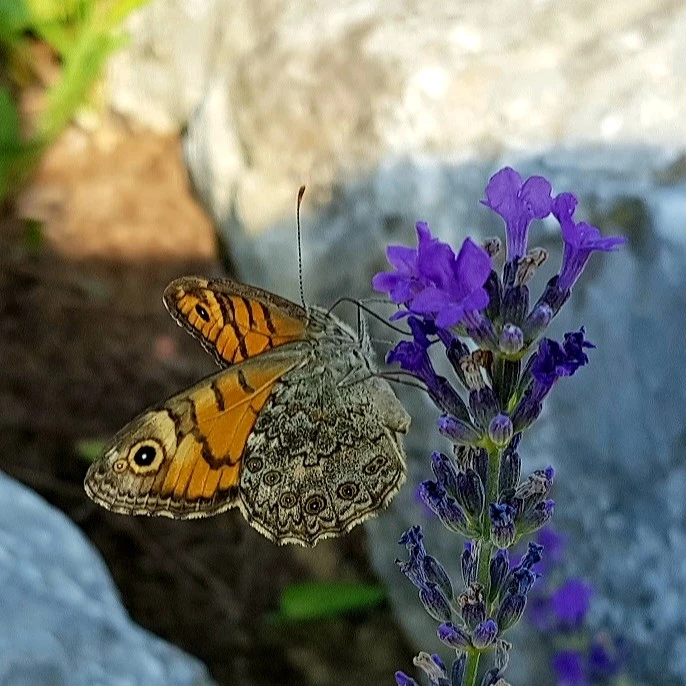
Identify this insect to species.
Lasiommata megera (also Pararge megera)
